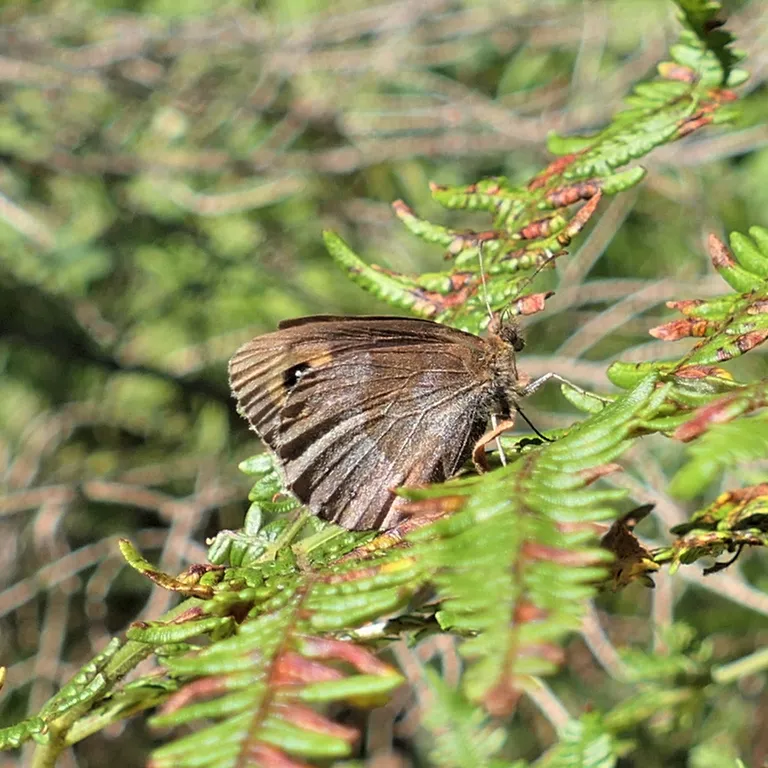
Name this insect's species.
Erebia aethiops
